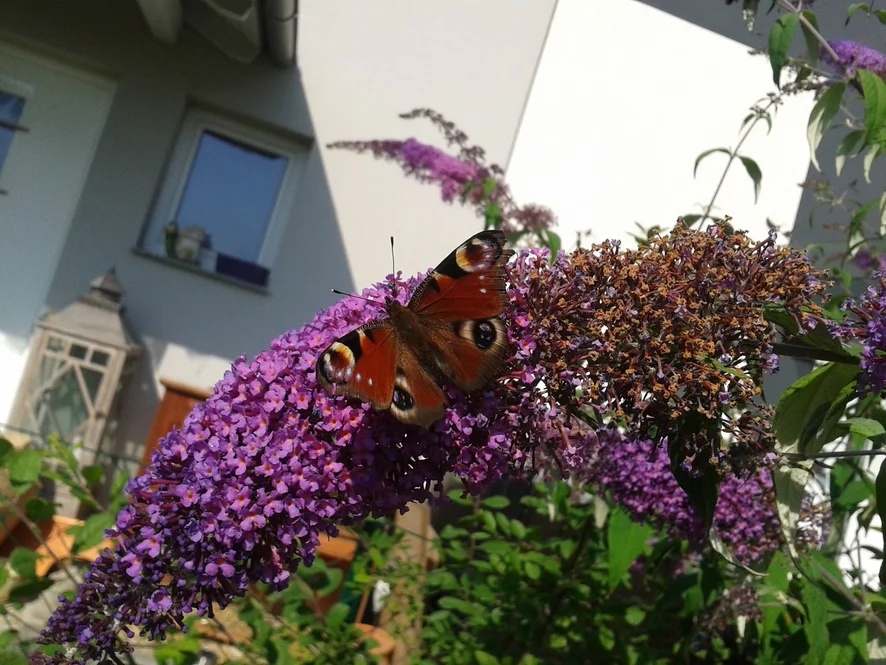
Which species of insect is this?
Aglais io
